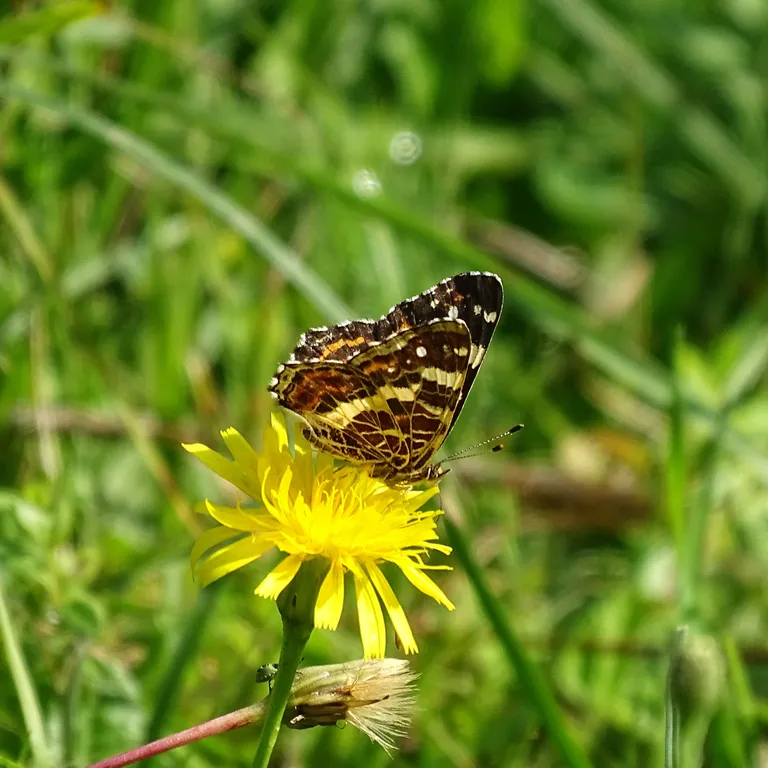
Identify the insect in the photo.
Araschnia levana
